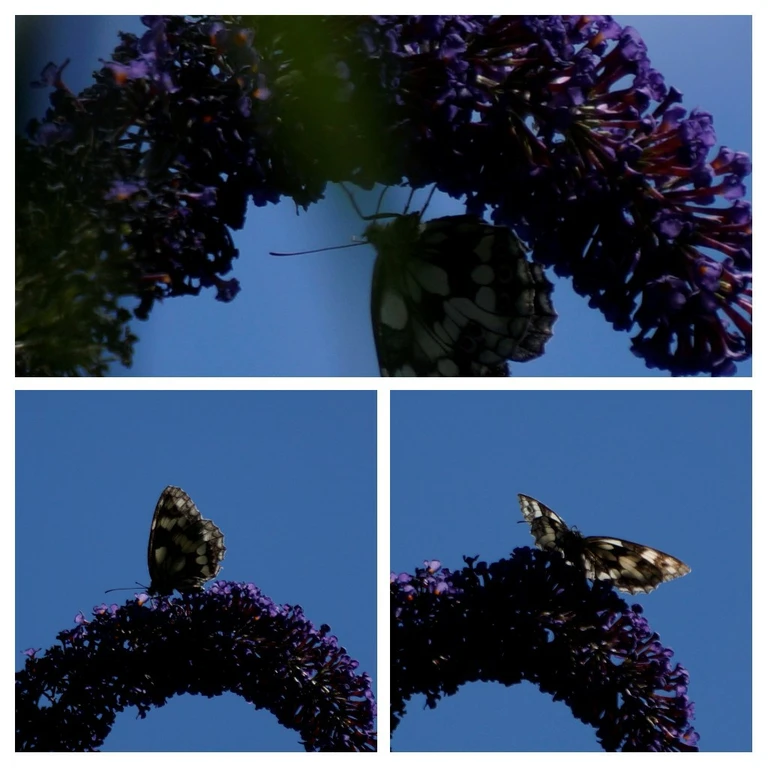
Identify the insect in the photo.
Melanargia galathea
